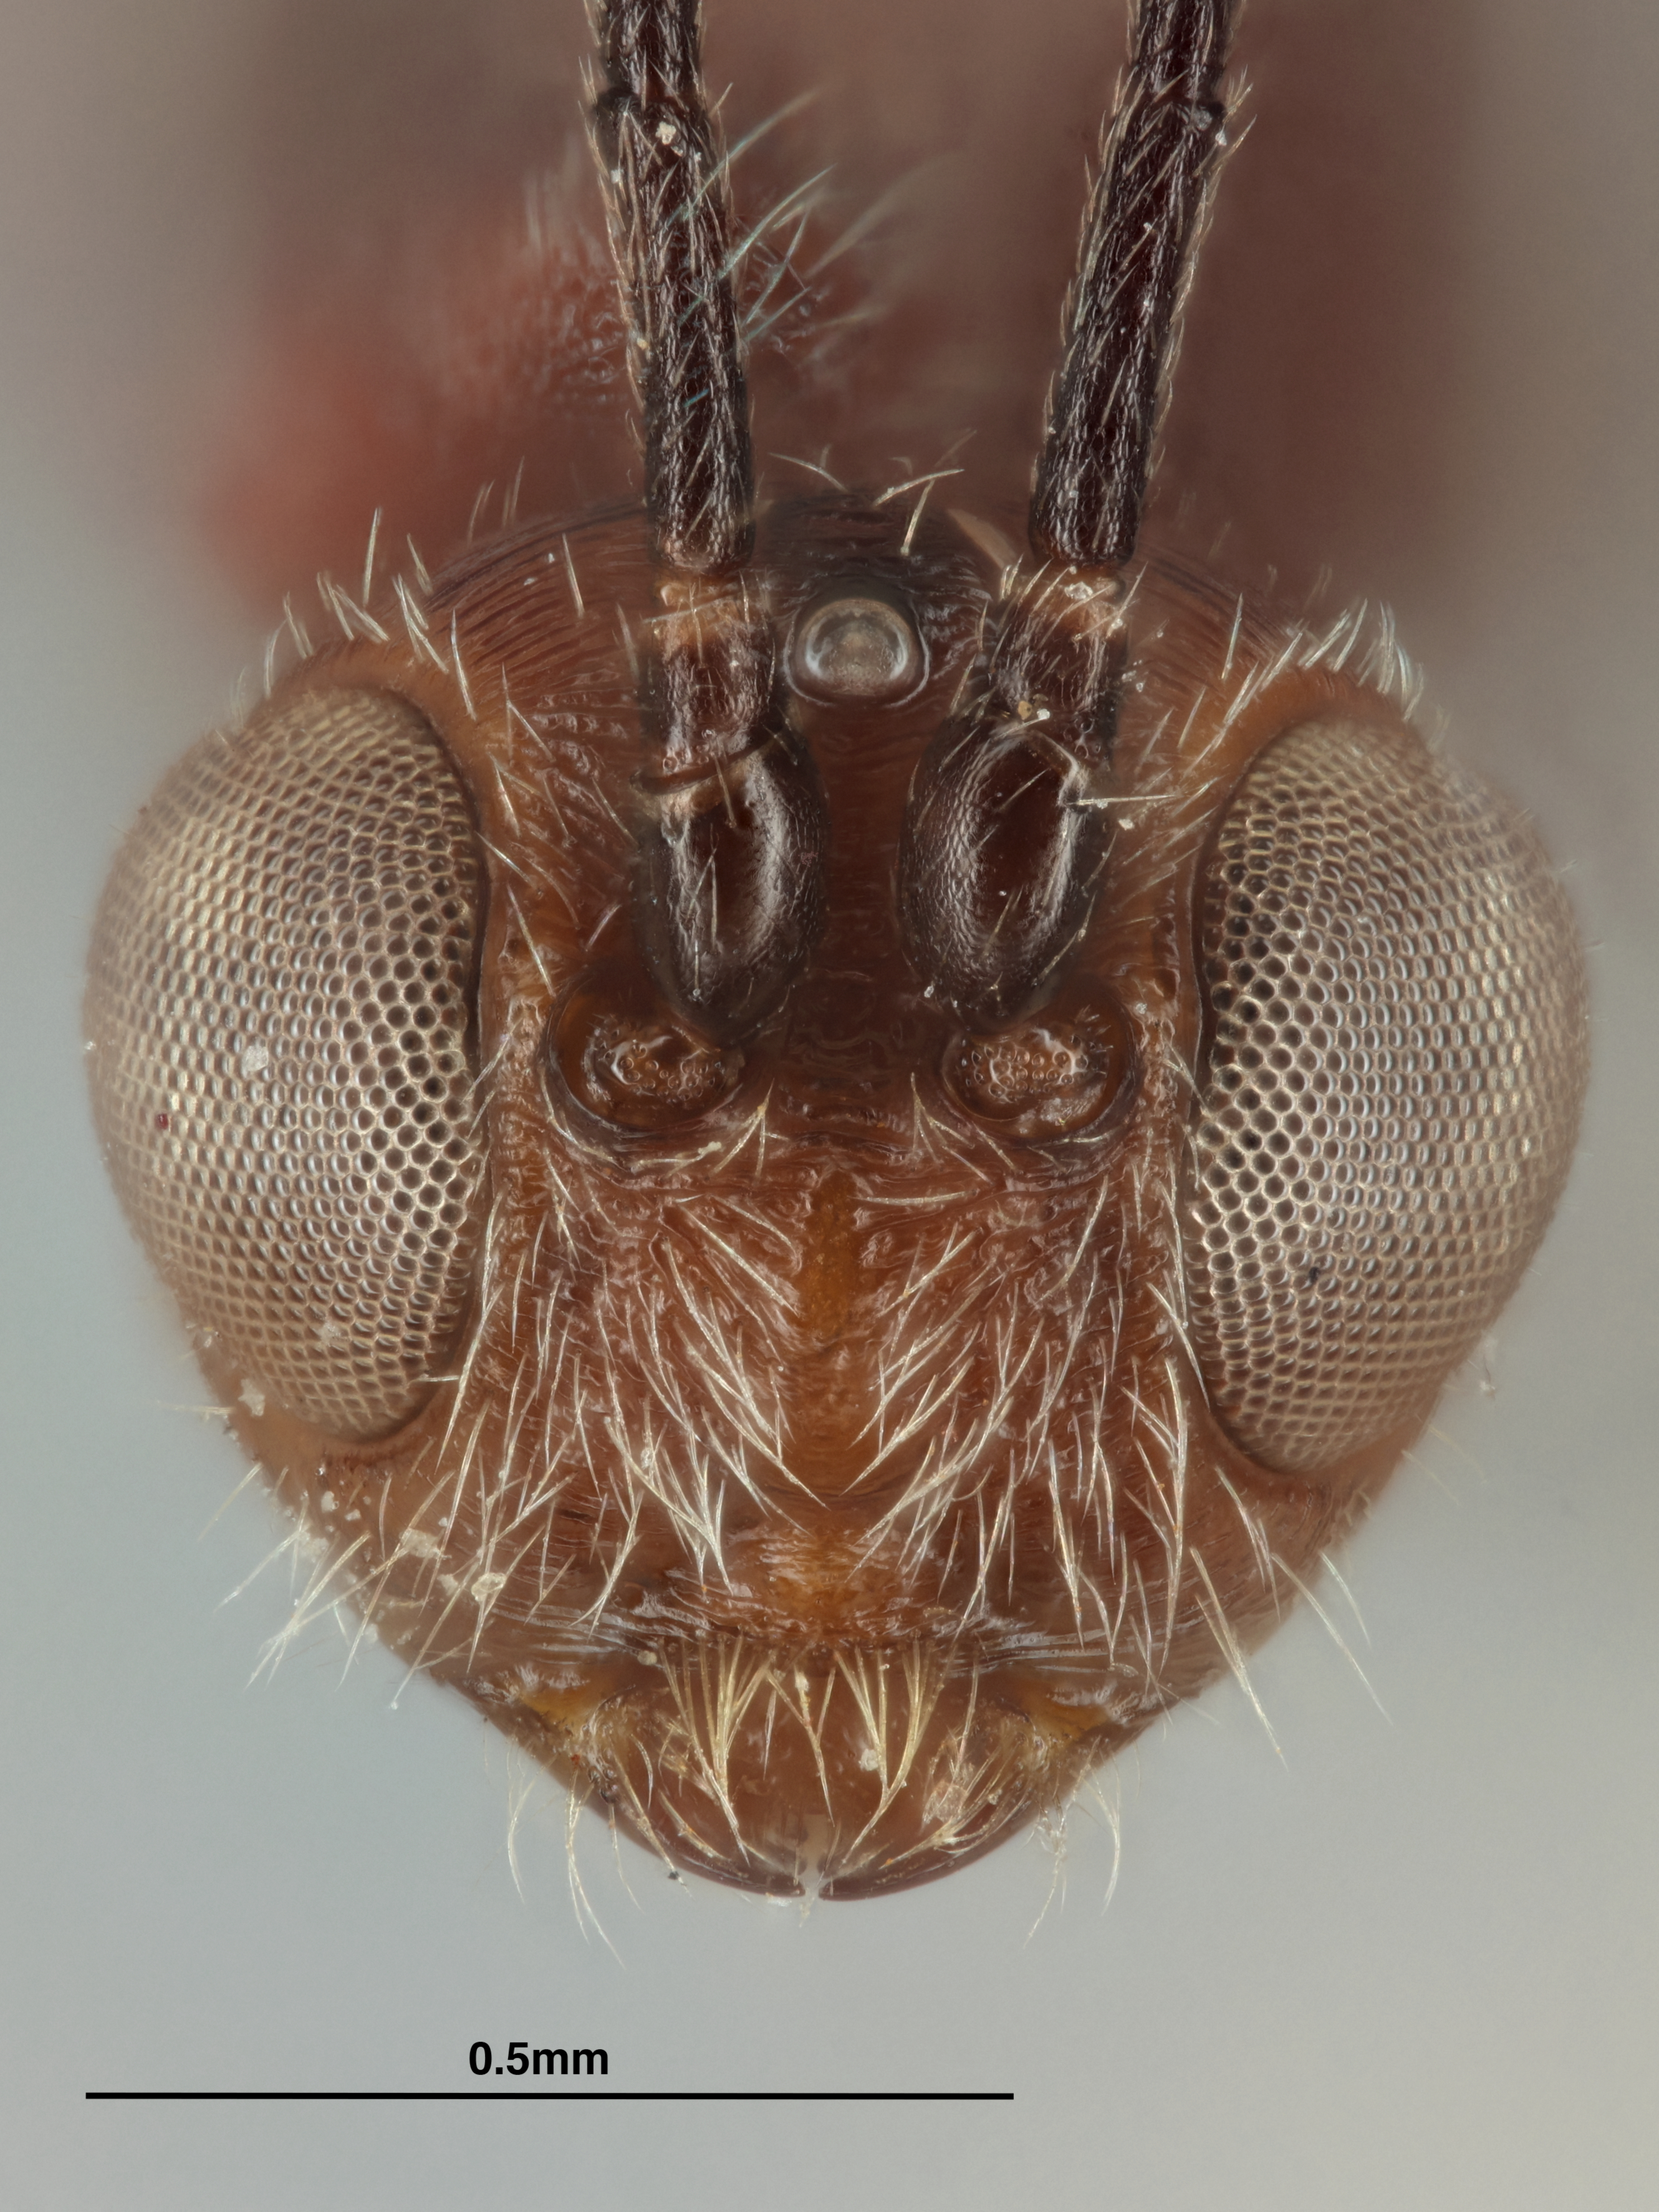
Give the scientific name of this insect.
Doryctinus marshi
